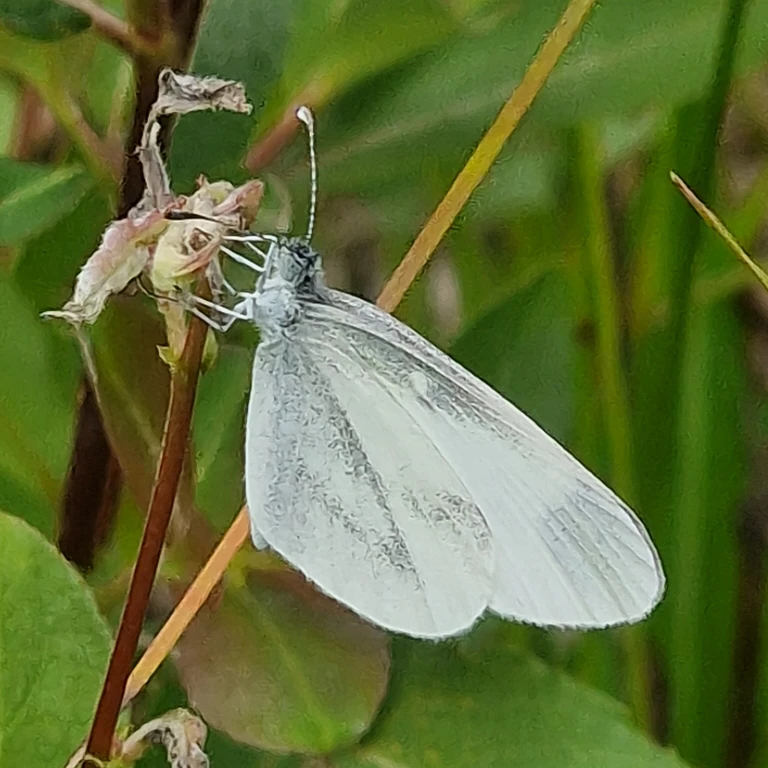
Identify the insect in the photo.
Leptidea sinapis/juvernica
